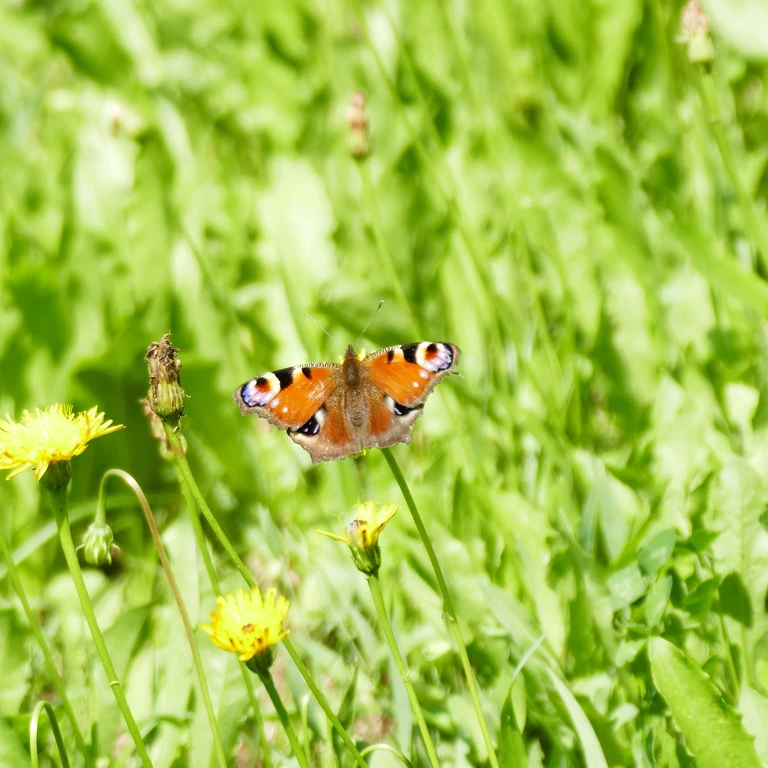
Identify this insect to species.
Aglais io
